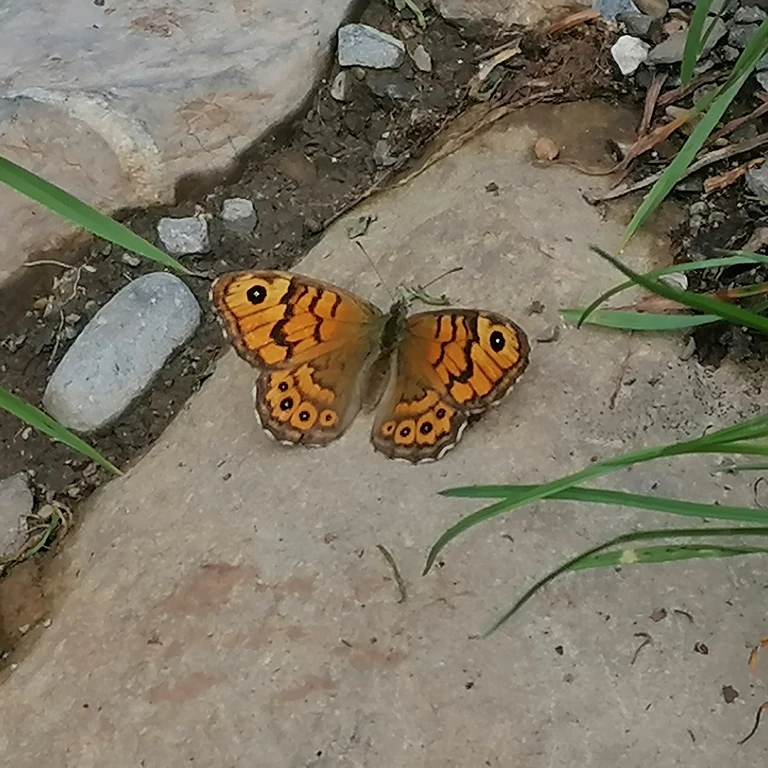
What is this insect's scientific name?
Lasiommata megera (also Pararge megera)
